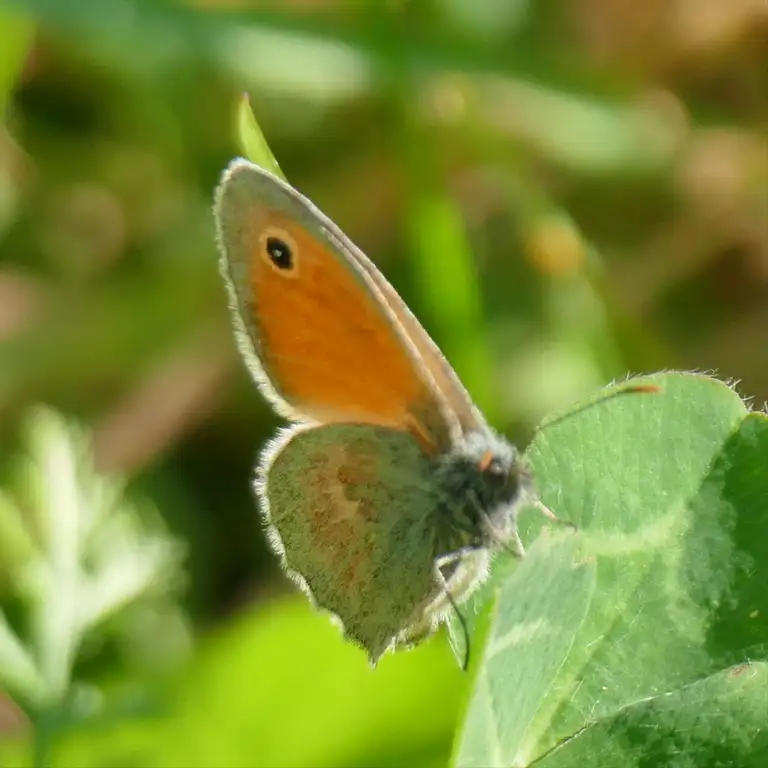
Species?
Coenonympha pamphilus
